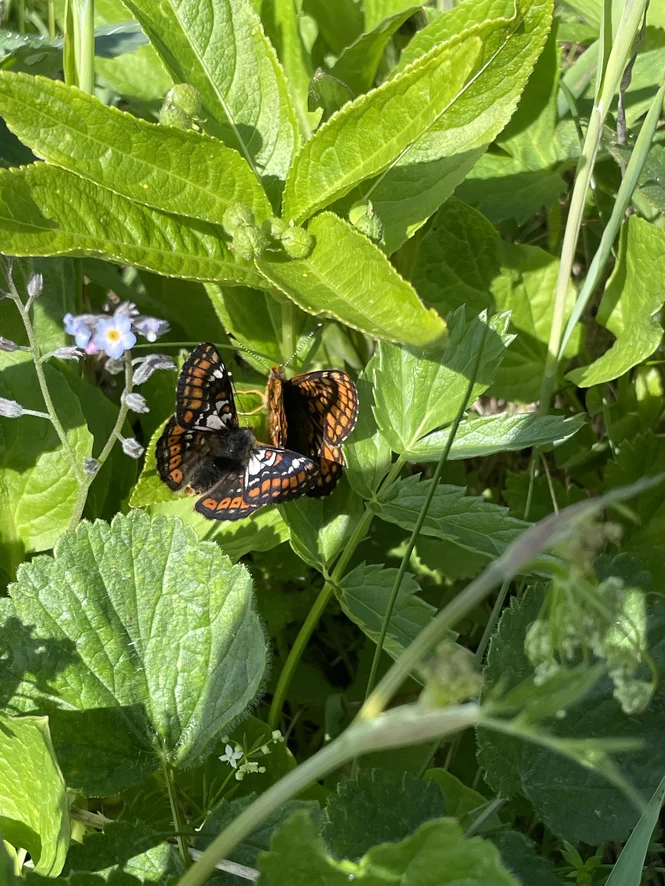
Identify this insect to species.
Euphydryas cynthia (also Hypodryas cynthia)
